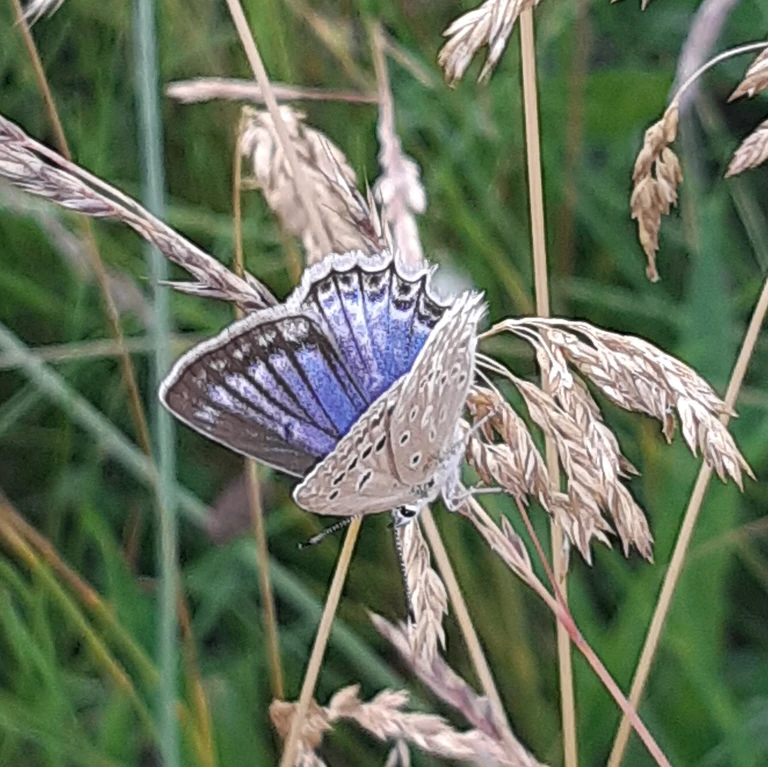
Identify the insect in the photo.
Polyommatus daphnis
